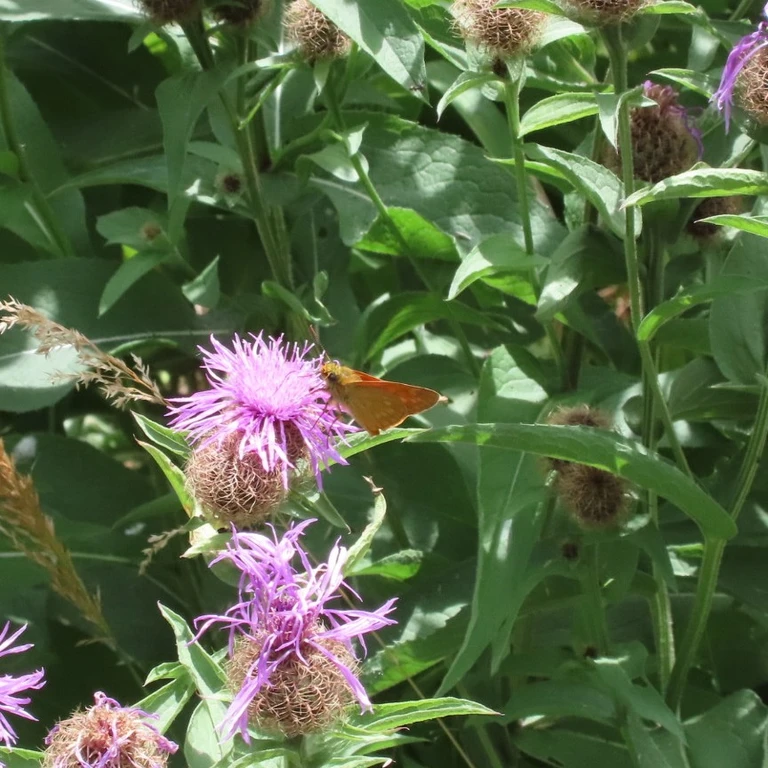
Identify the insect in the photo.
Ochlodes sylvanus (also Ochlodes venata)
